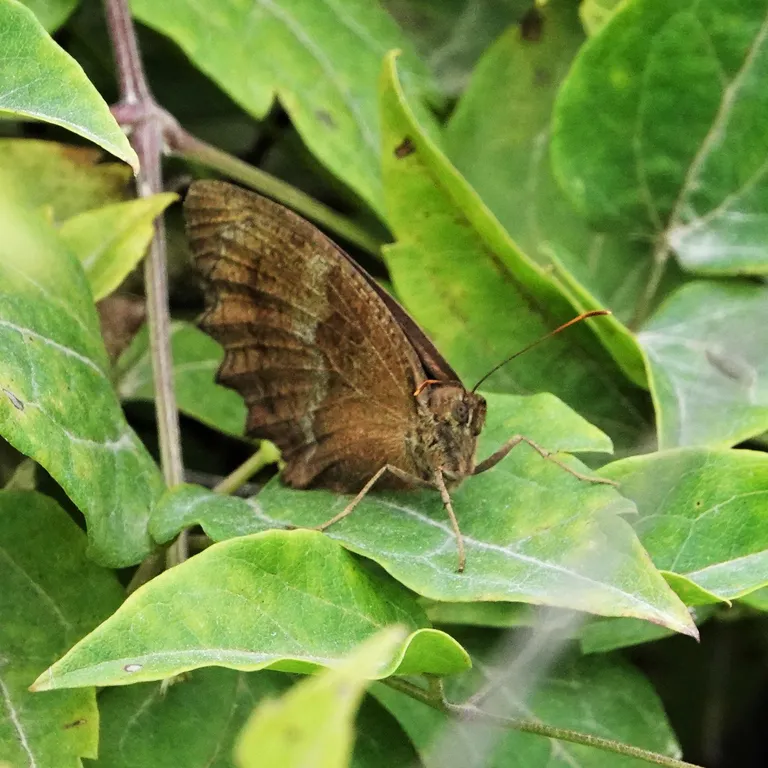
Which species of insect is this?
Minois dryas
